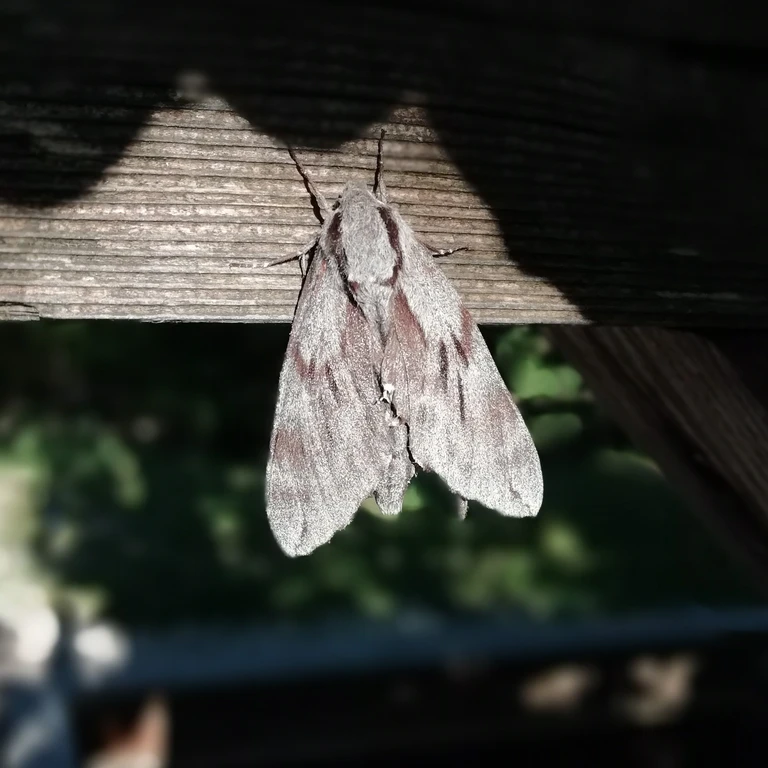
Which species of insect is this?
Sphinx pinastri
